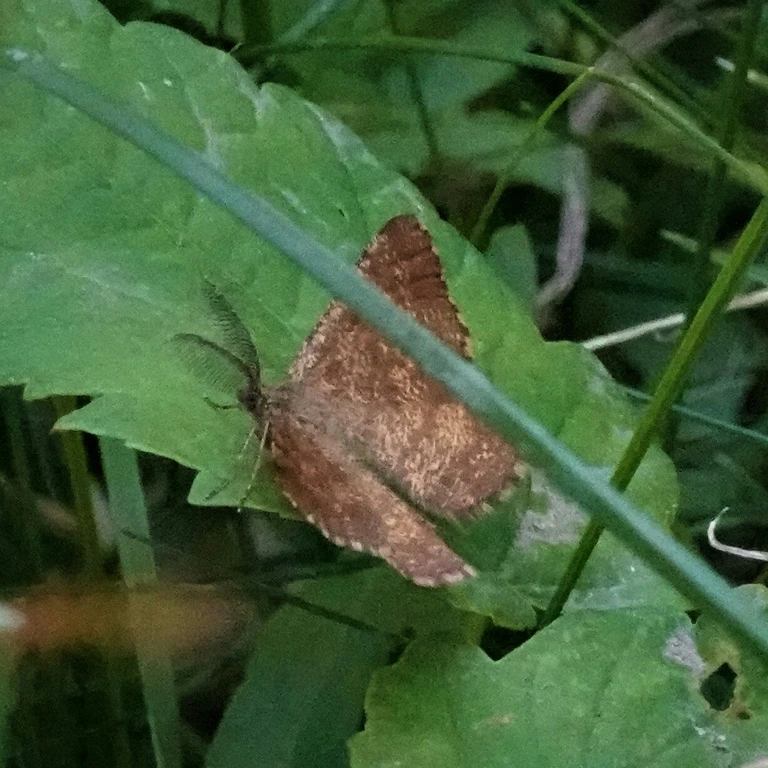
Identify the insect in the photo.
Ematurga atomaria
